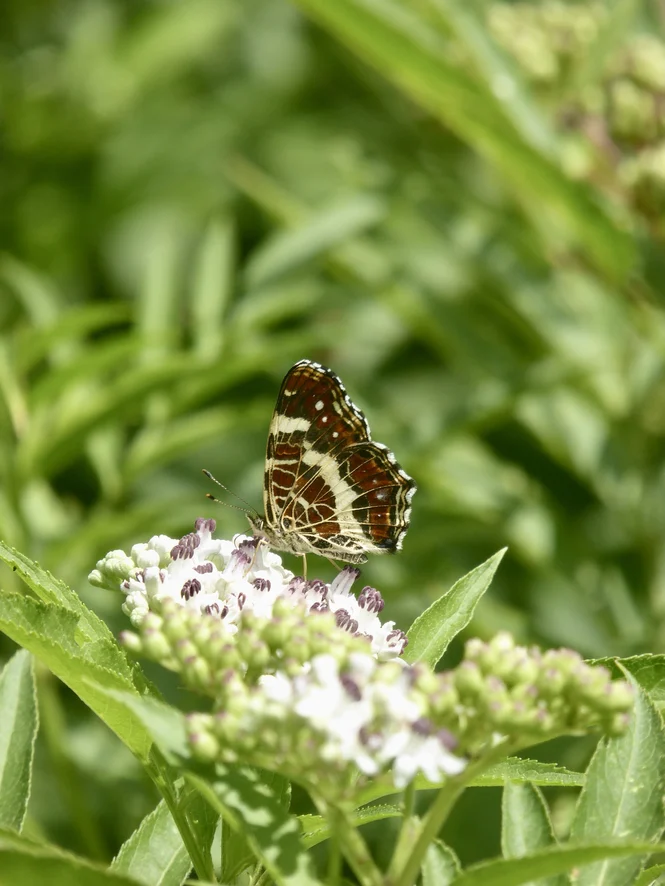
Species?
Araschnia levana
